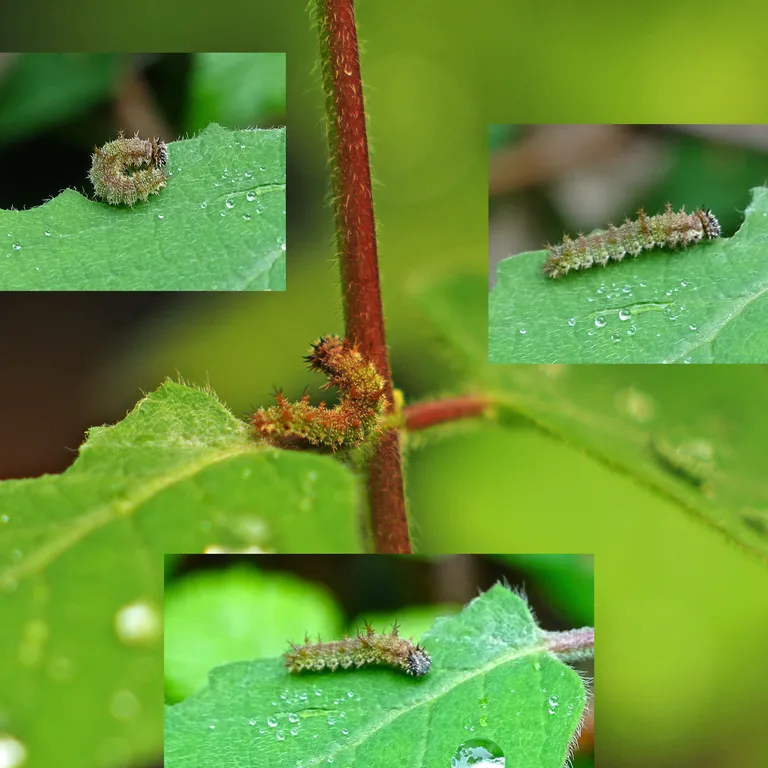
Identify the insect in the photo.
Limenitis camilla (also Ladoga camilla)
